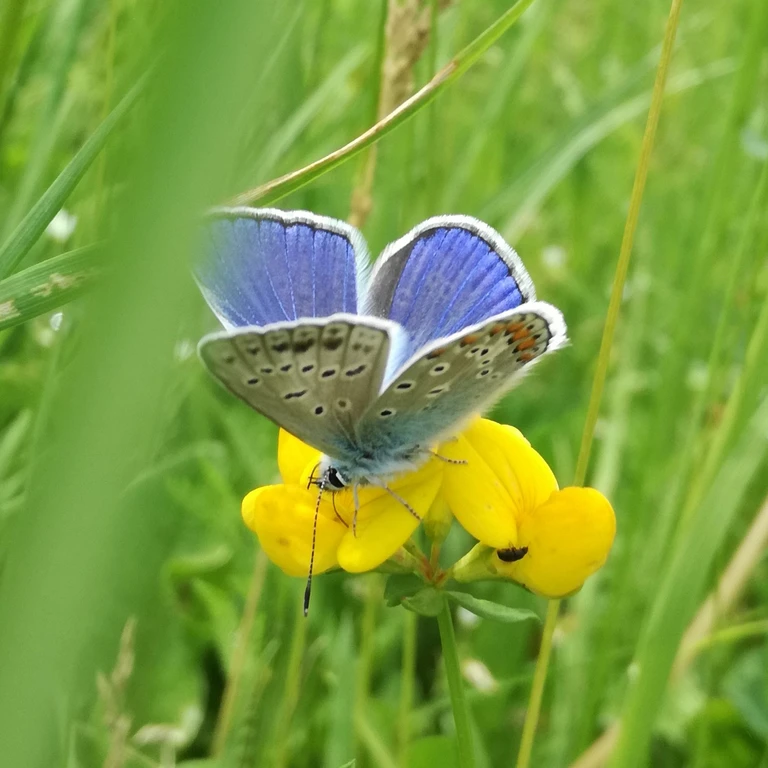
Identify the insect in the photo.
Polyommatus icarus
